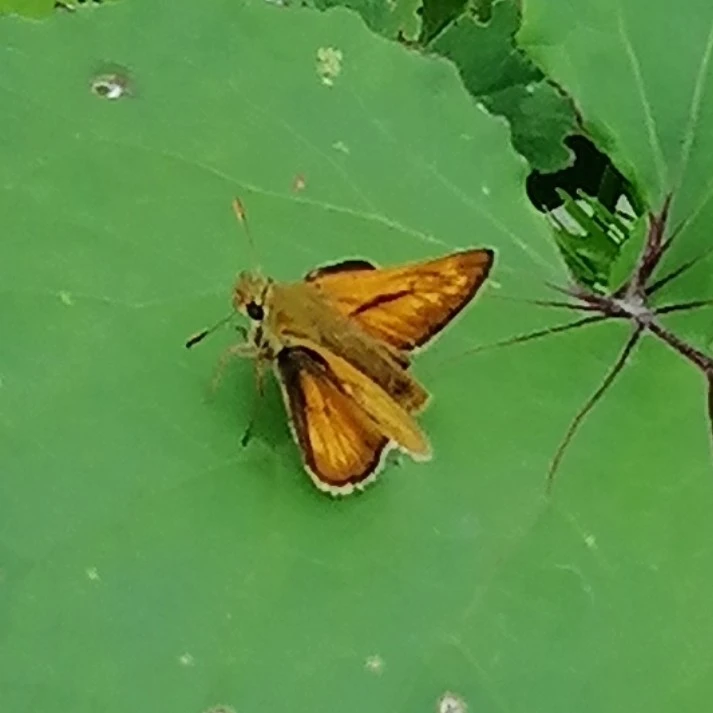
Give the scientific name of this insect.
Ochlodes sylvanus (also Ochlodes venata)
